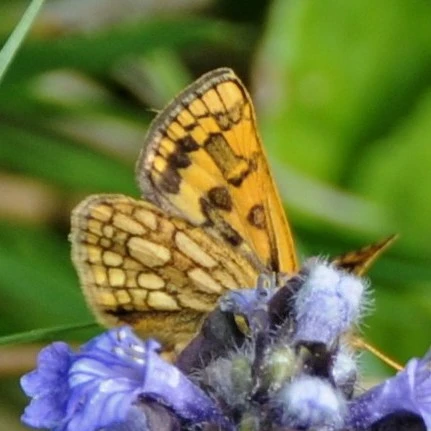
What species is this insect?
Carterocephalus palaemon
